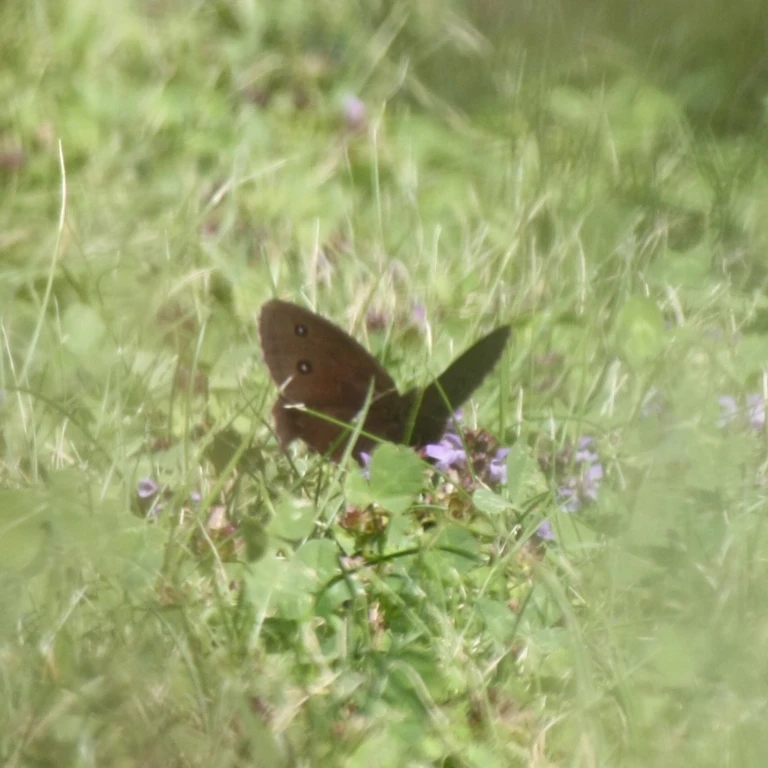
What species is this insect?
Minois dryas
